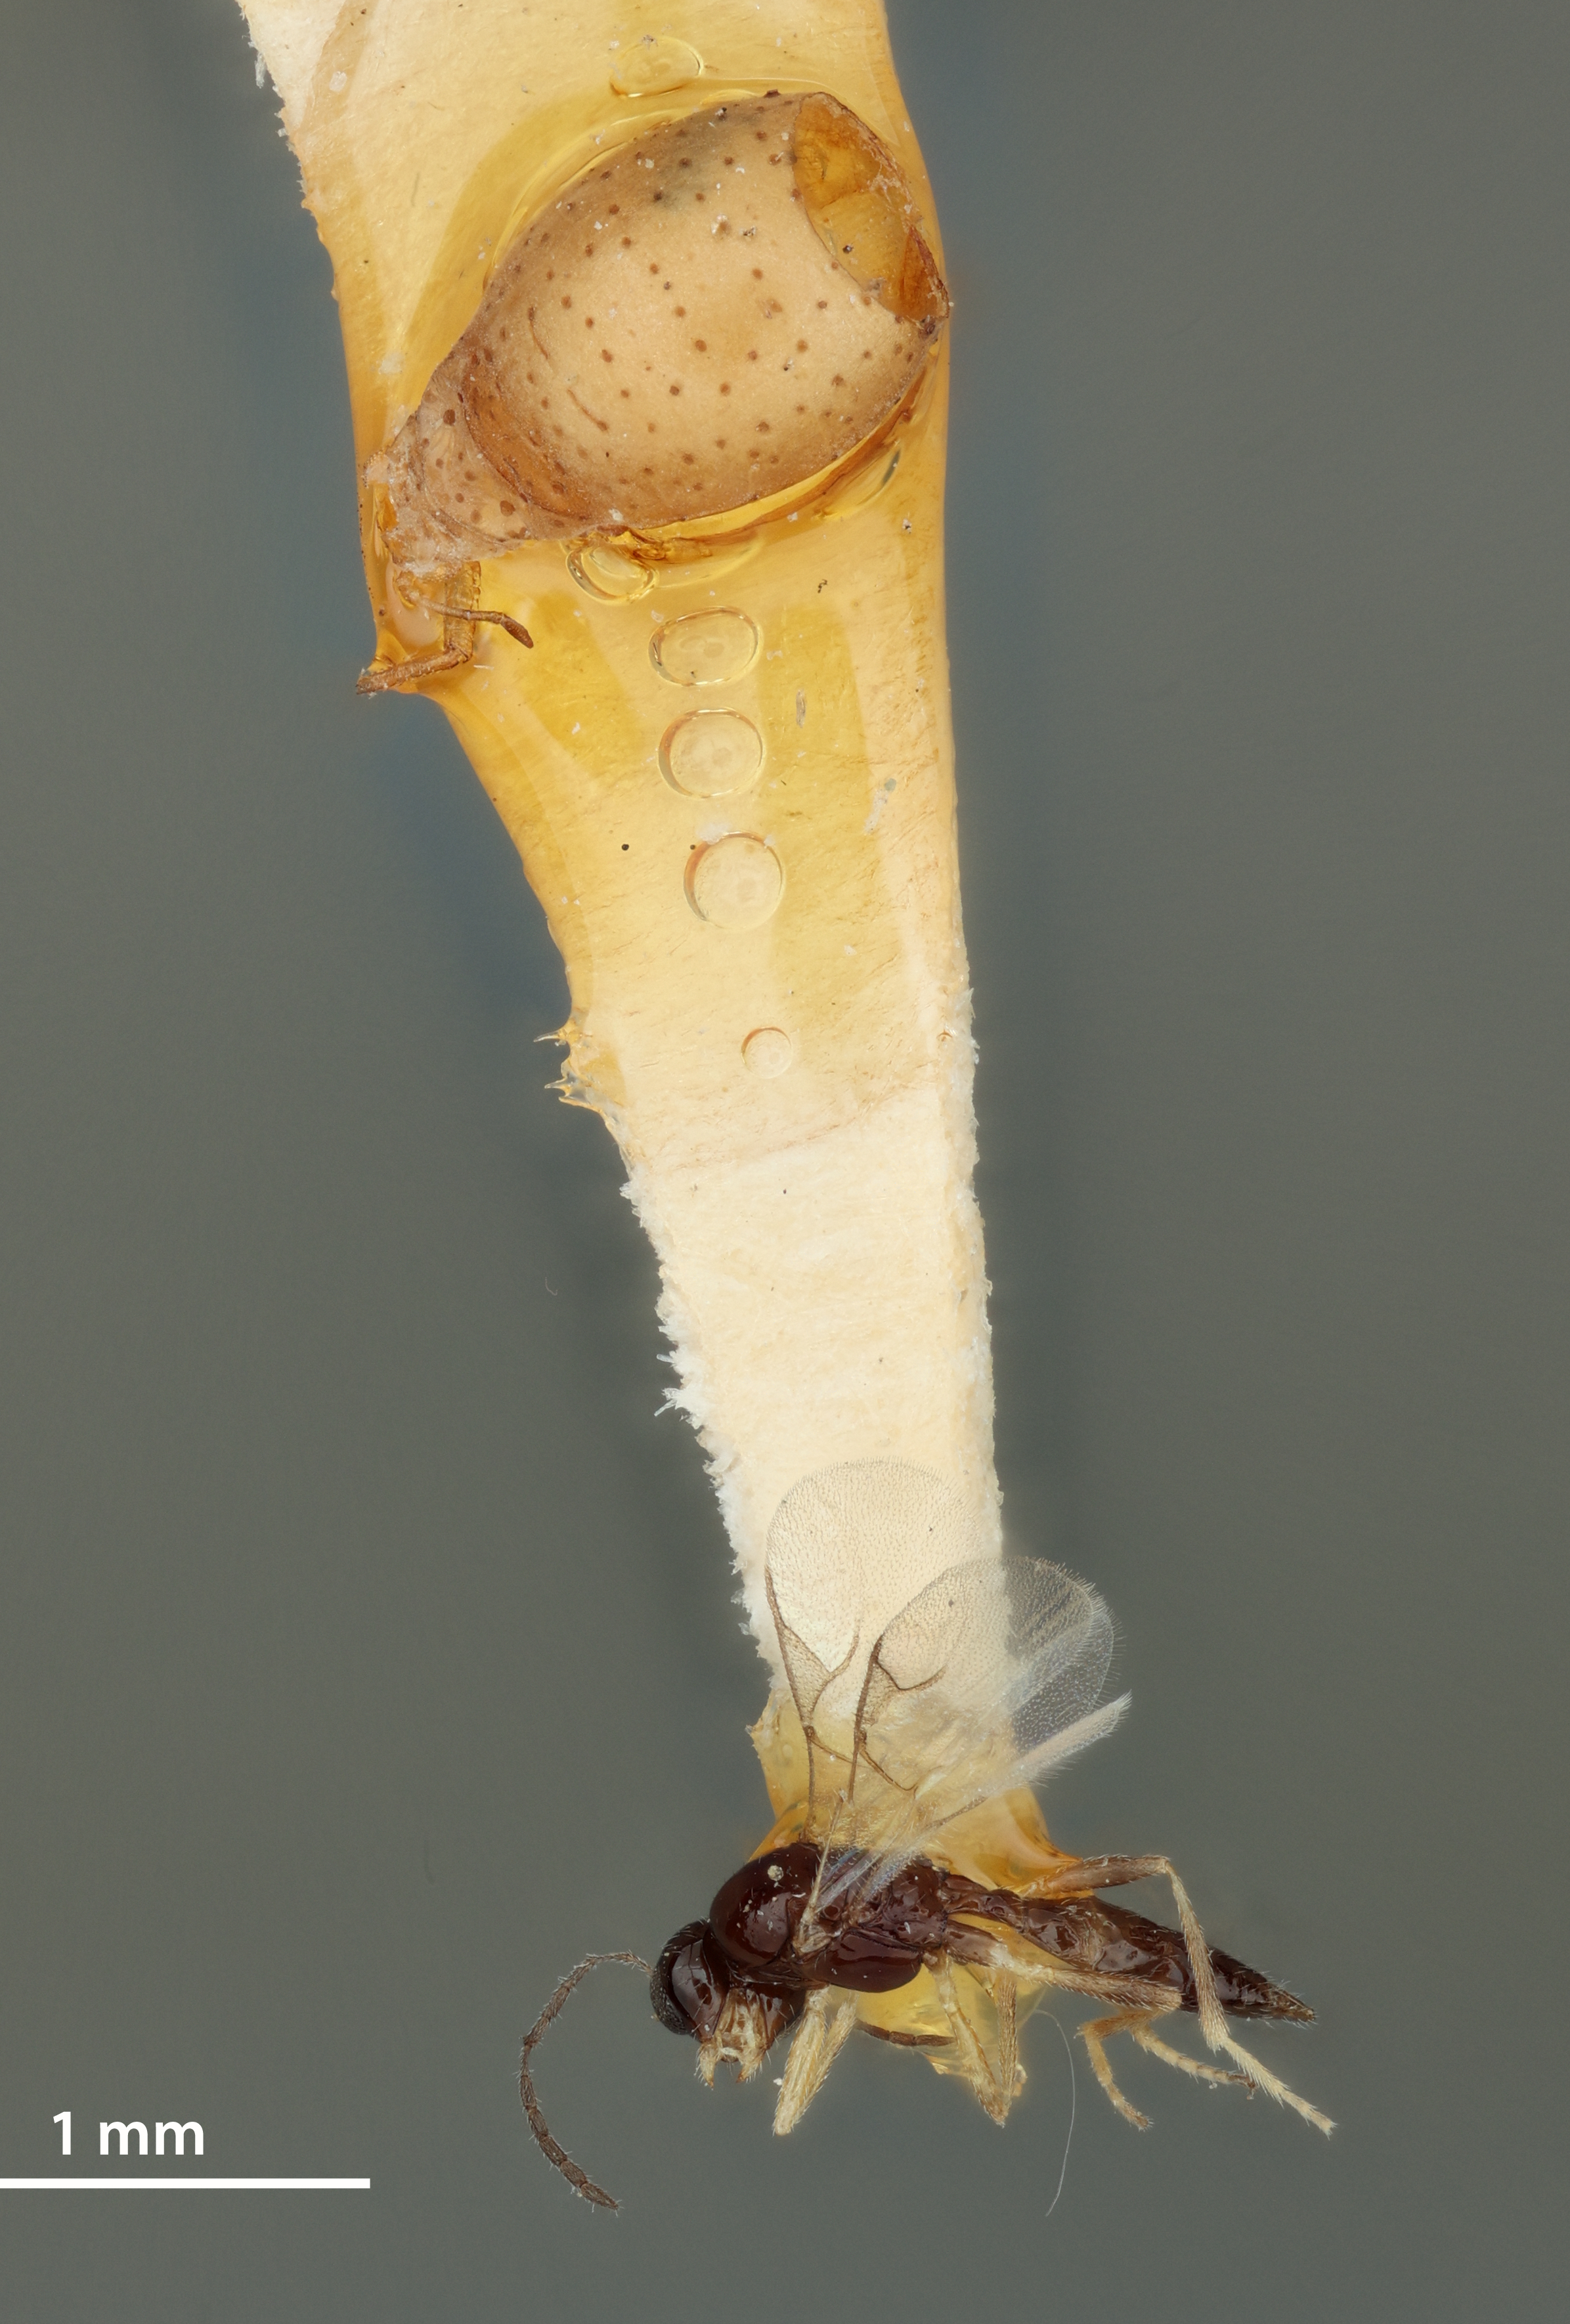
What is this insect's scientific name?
Diaeretus essigellae
